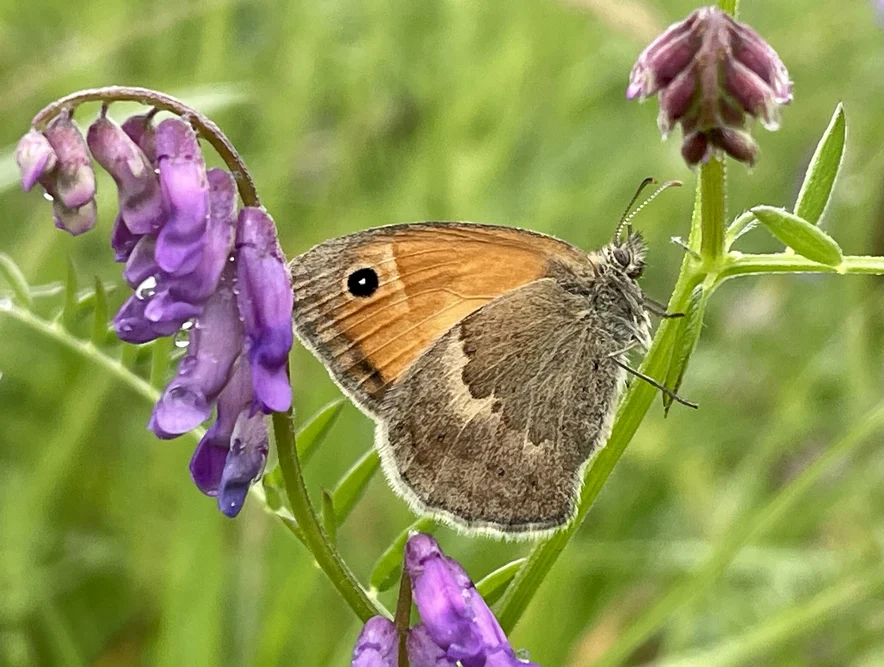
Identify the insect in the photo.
Coenonympha pamphilus
